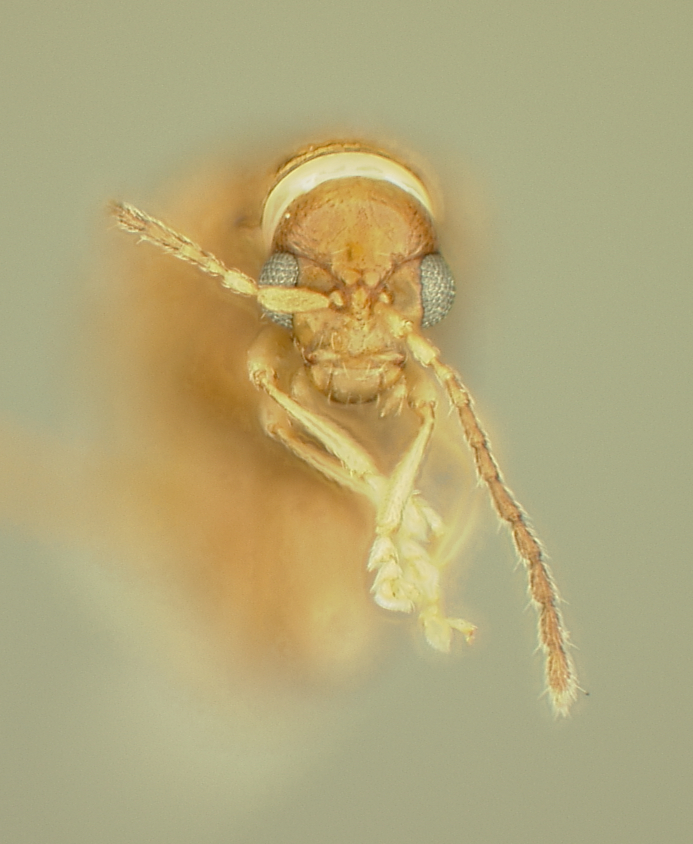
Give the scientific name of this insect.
Longitarsus oakleyi
